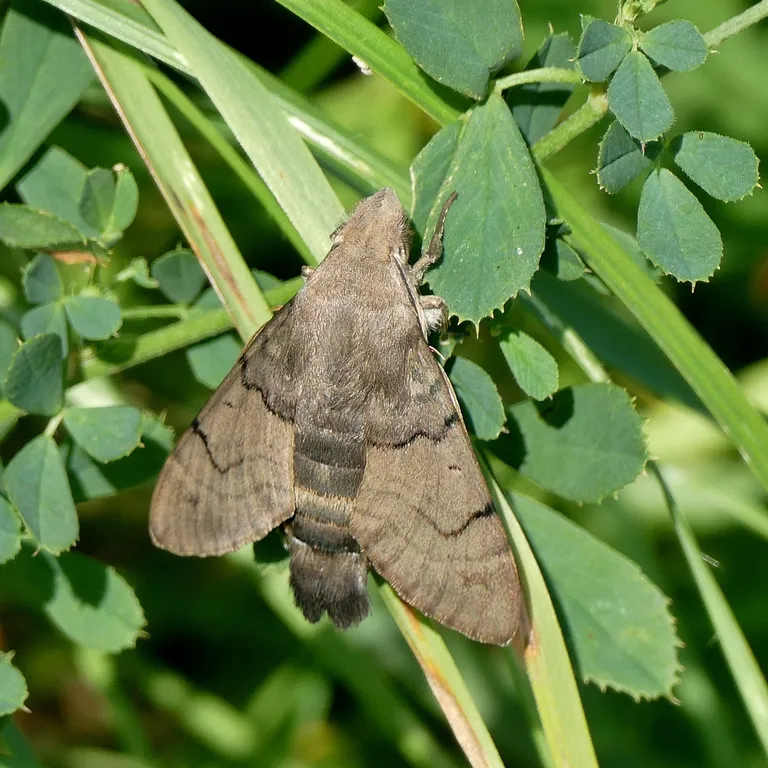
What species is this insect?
Macroglossum stellatarum
